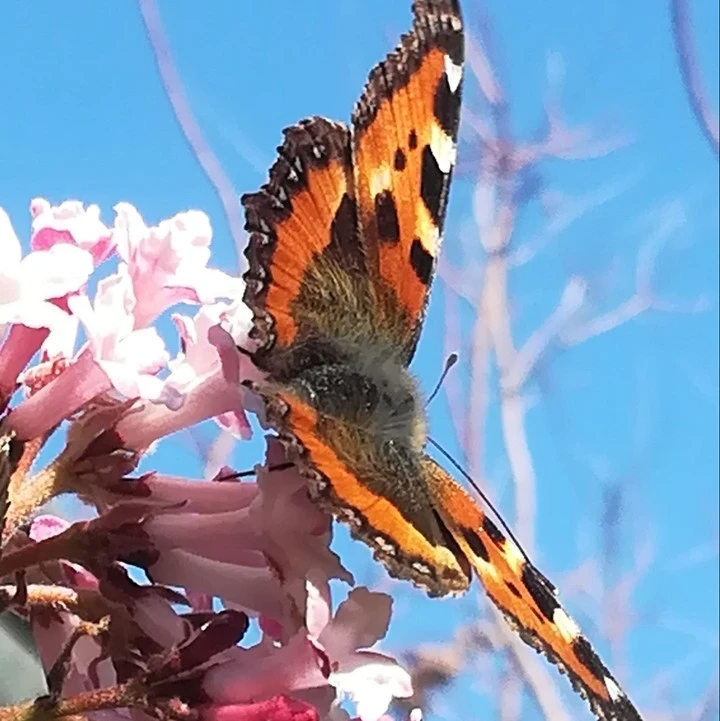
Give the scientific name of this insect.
Aglais urticae
